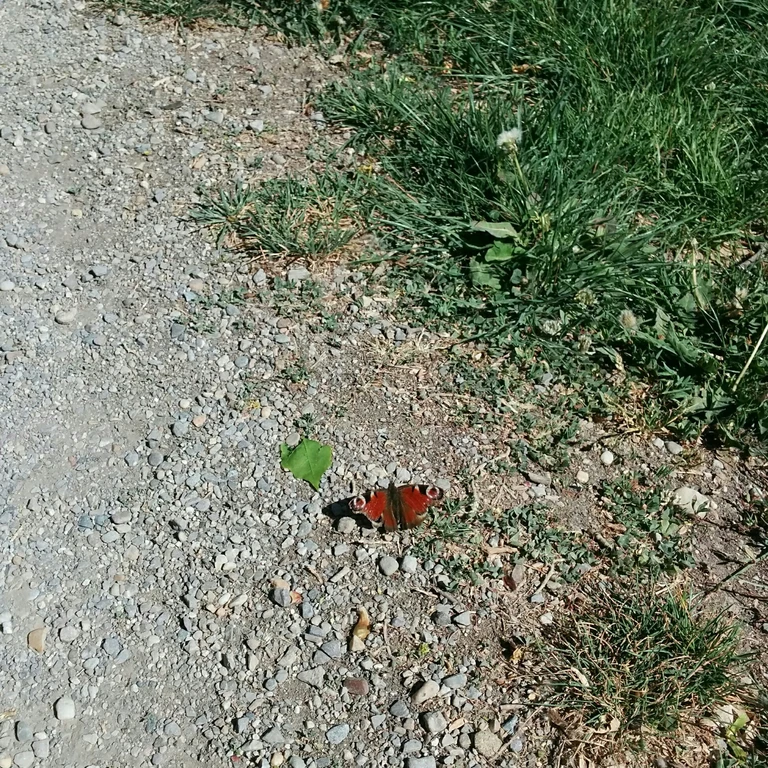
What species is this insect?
Aglais io
